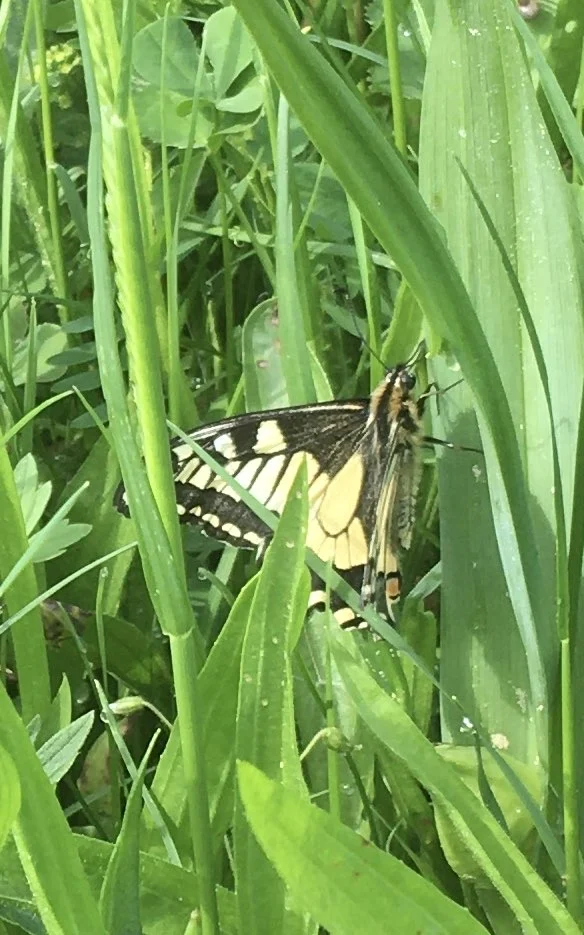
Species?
Papilio machaon
